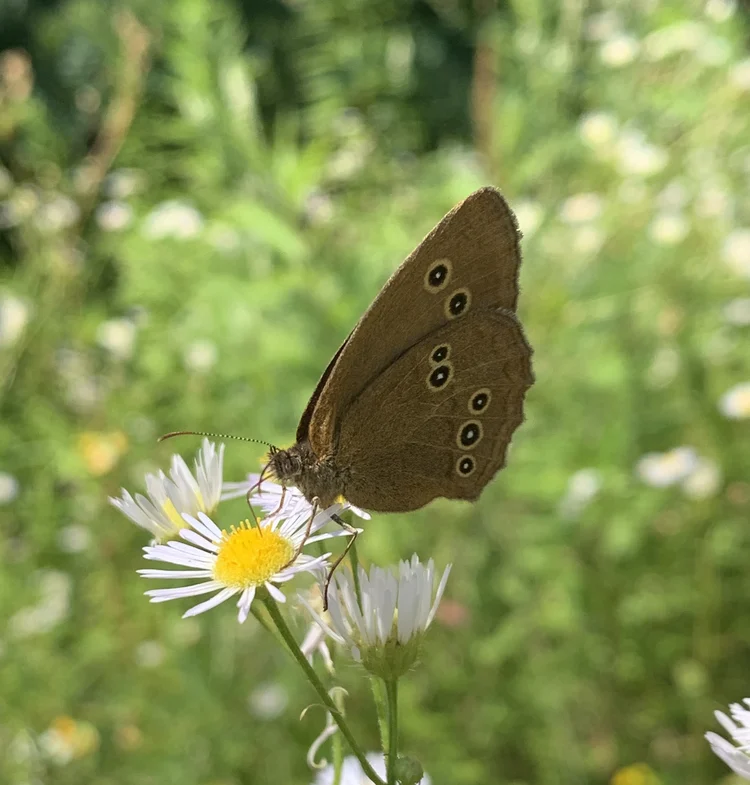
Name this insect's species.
Aphantopus hyperantus
